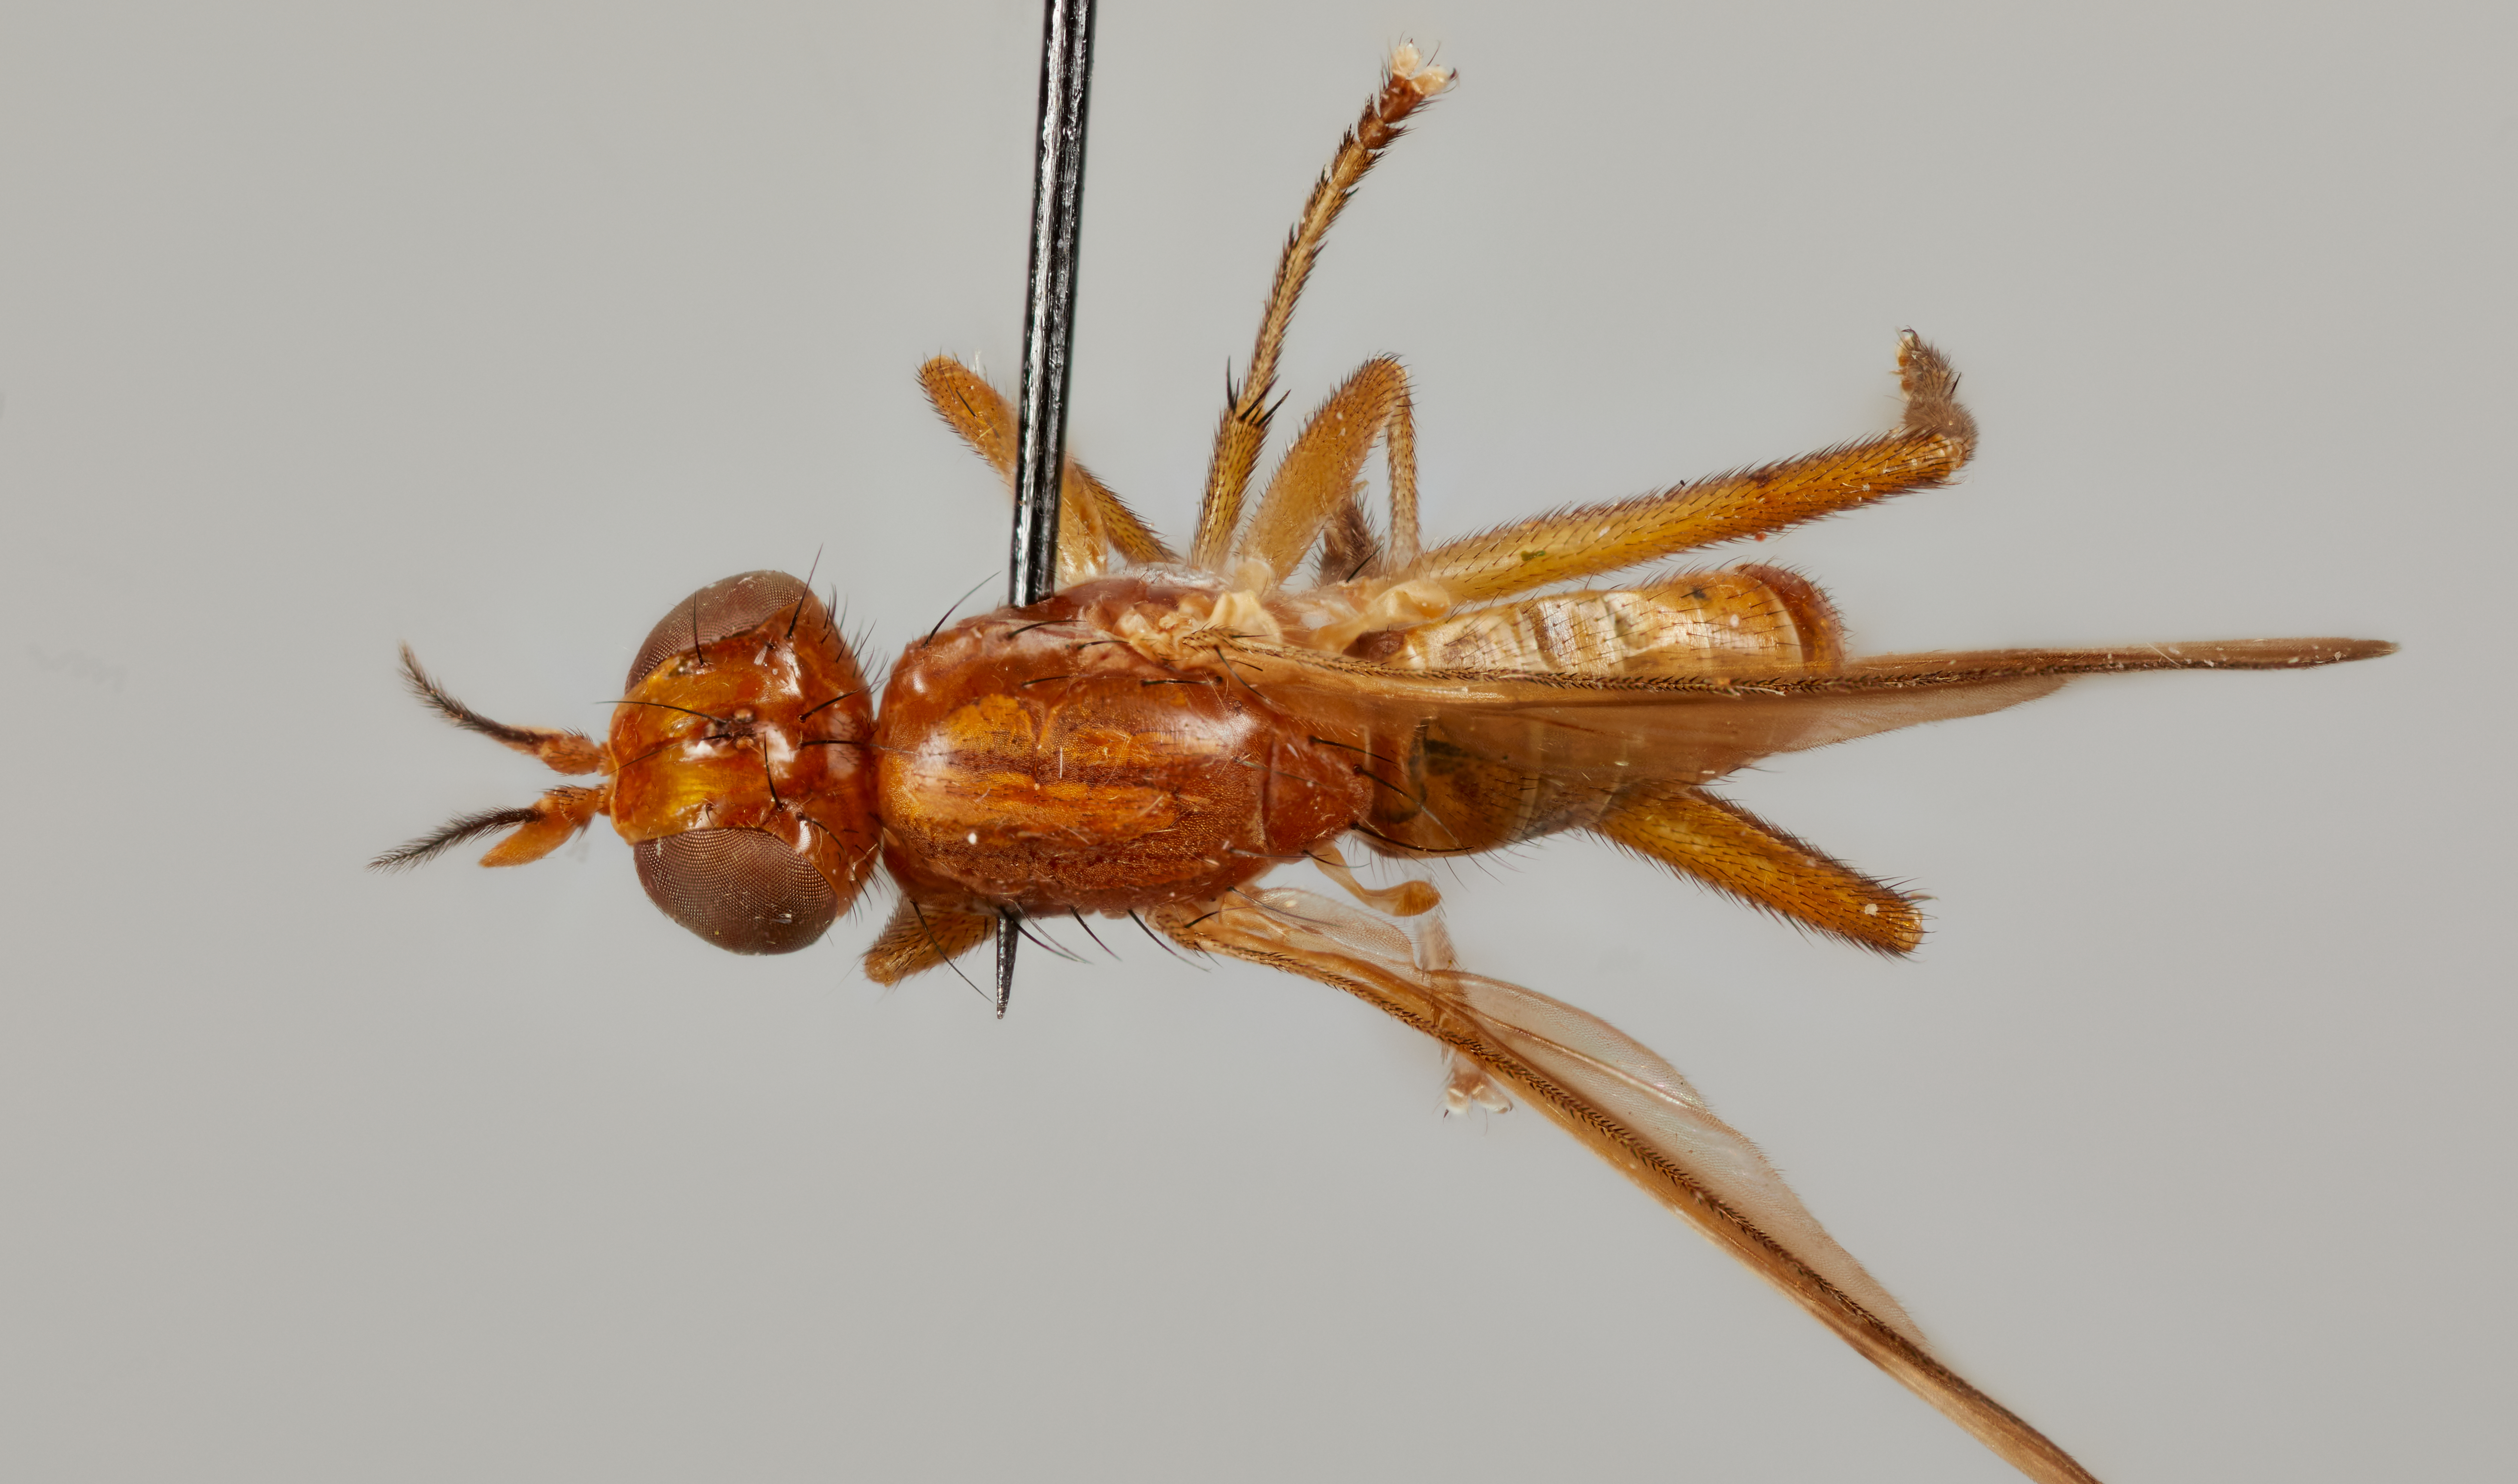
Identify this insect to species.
Renocera cressoni
